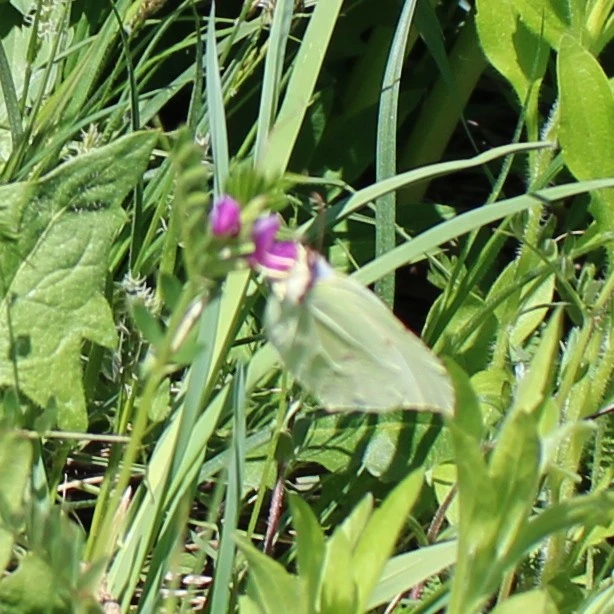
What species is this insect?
Gonepteryx rhamni
